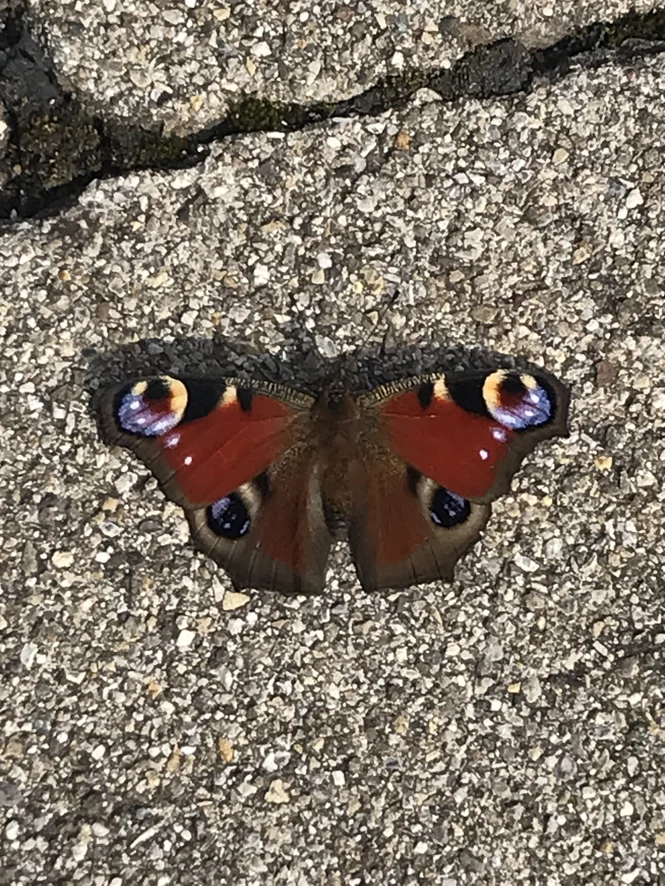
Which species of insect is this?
Aglais io
